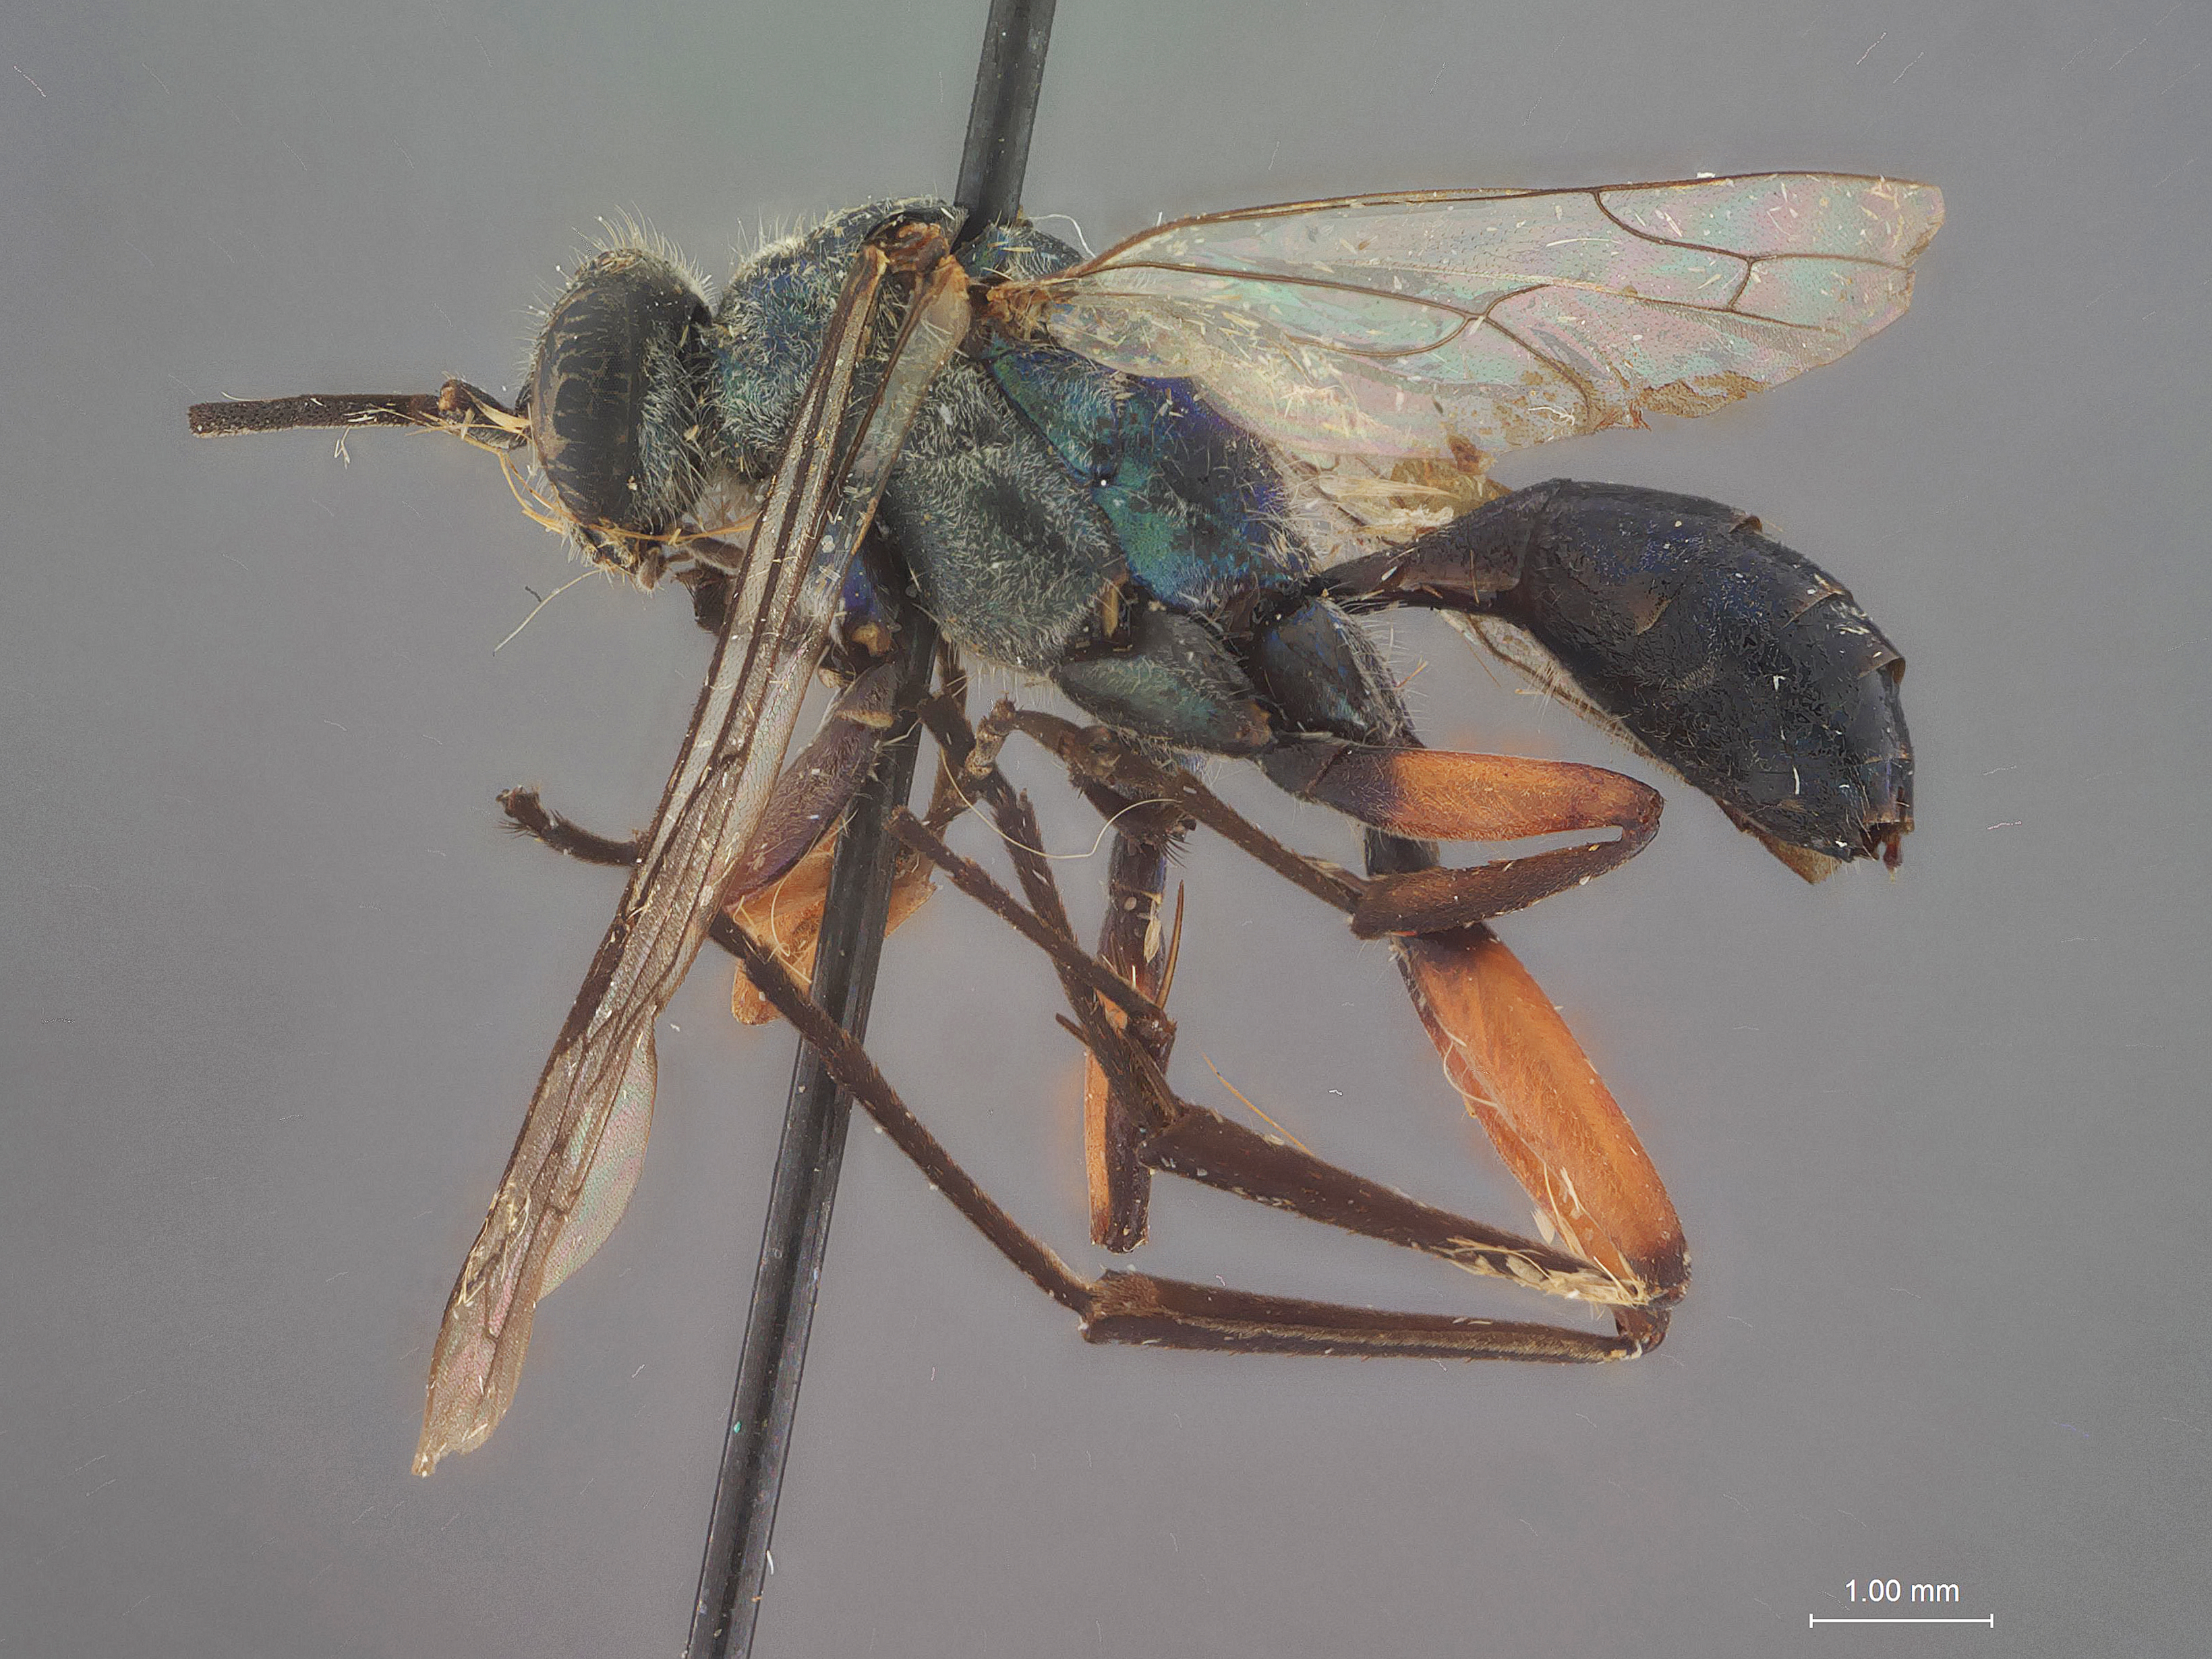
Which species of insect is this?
Auplopus cyaneus
